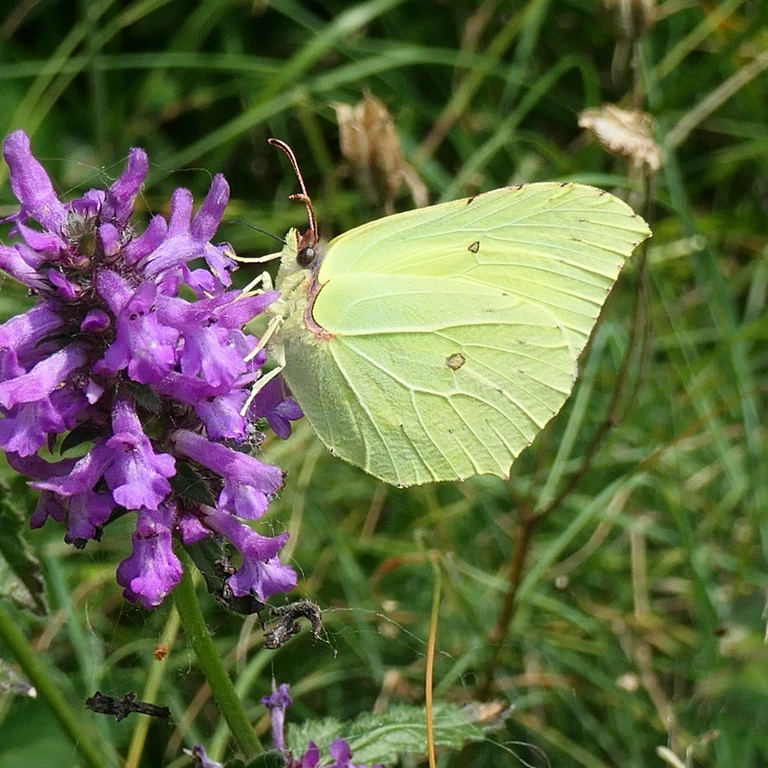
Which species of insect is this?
Gonepteryx rhamni
